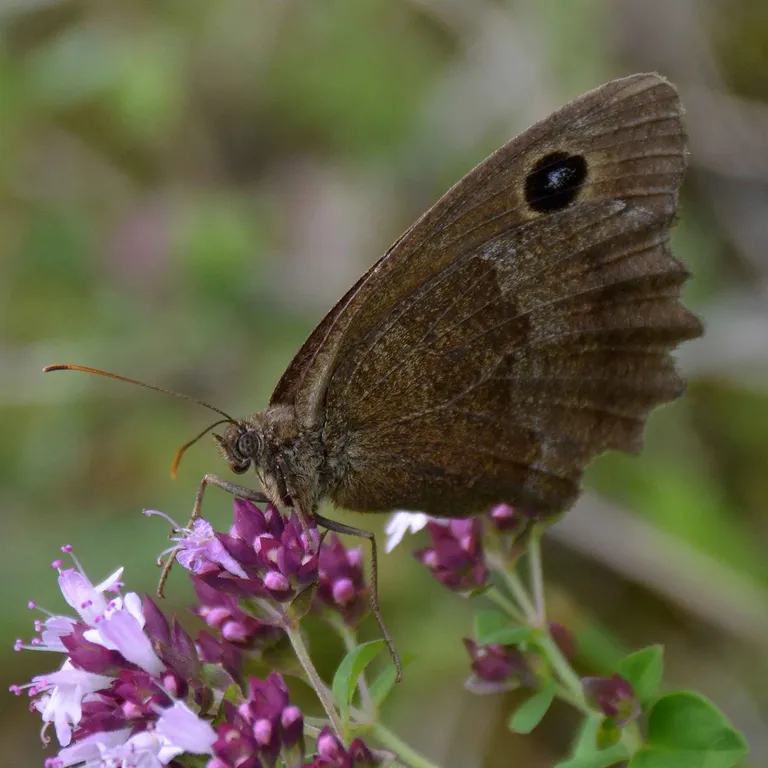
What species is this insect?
Minois dryas
